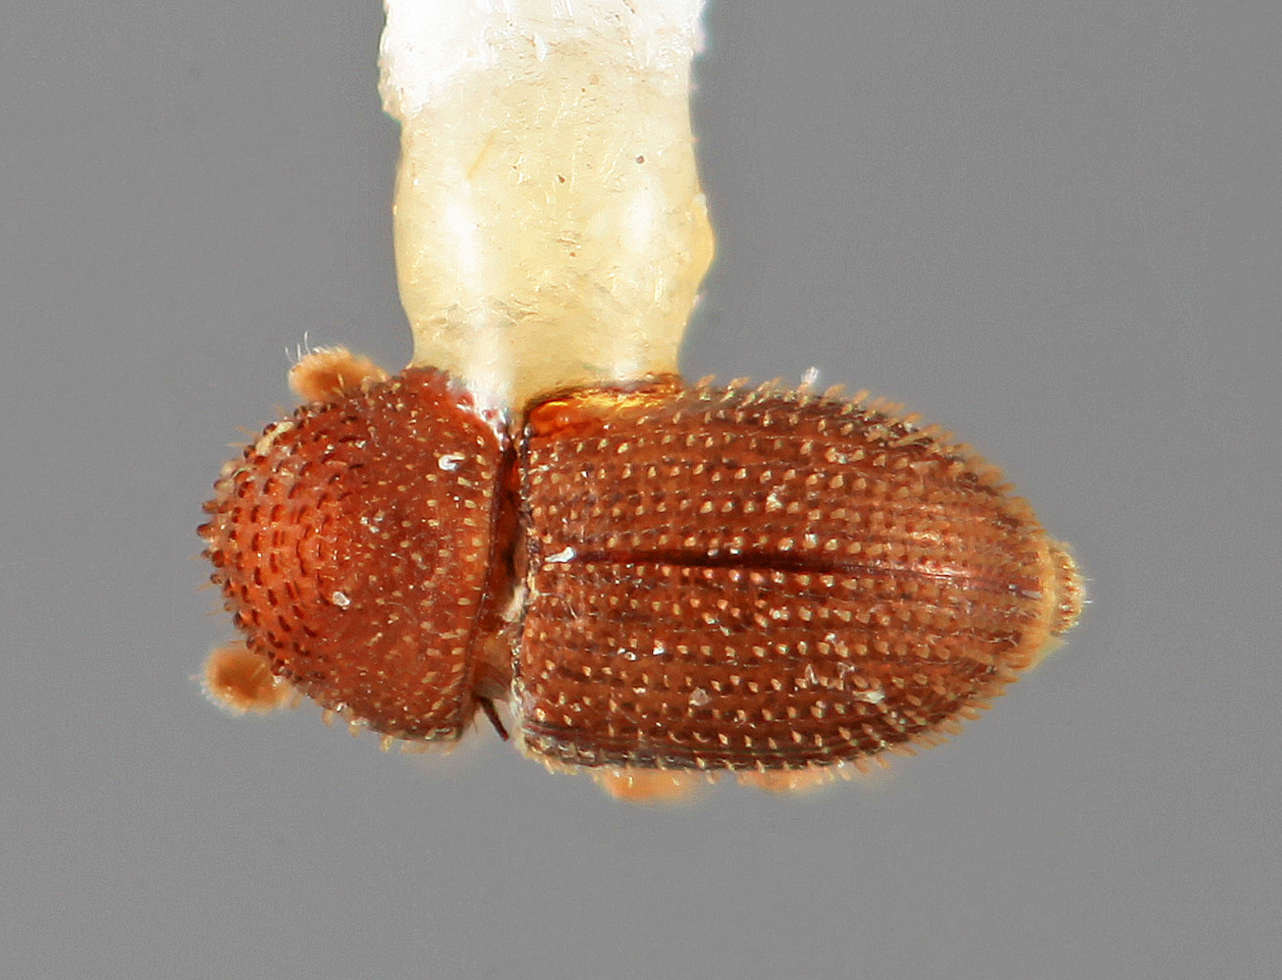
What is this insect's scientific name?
Hypothenemus nanellus
